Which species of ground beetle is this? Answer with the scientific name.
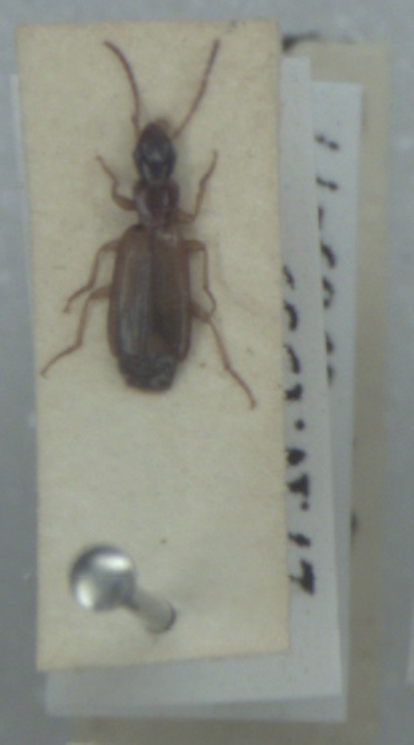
Paradromius linearis
